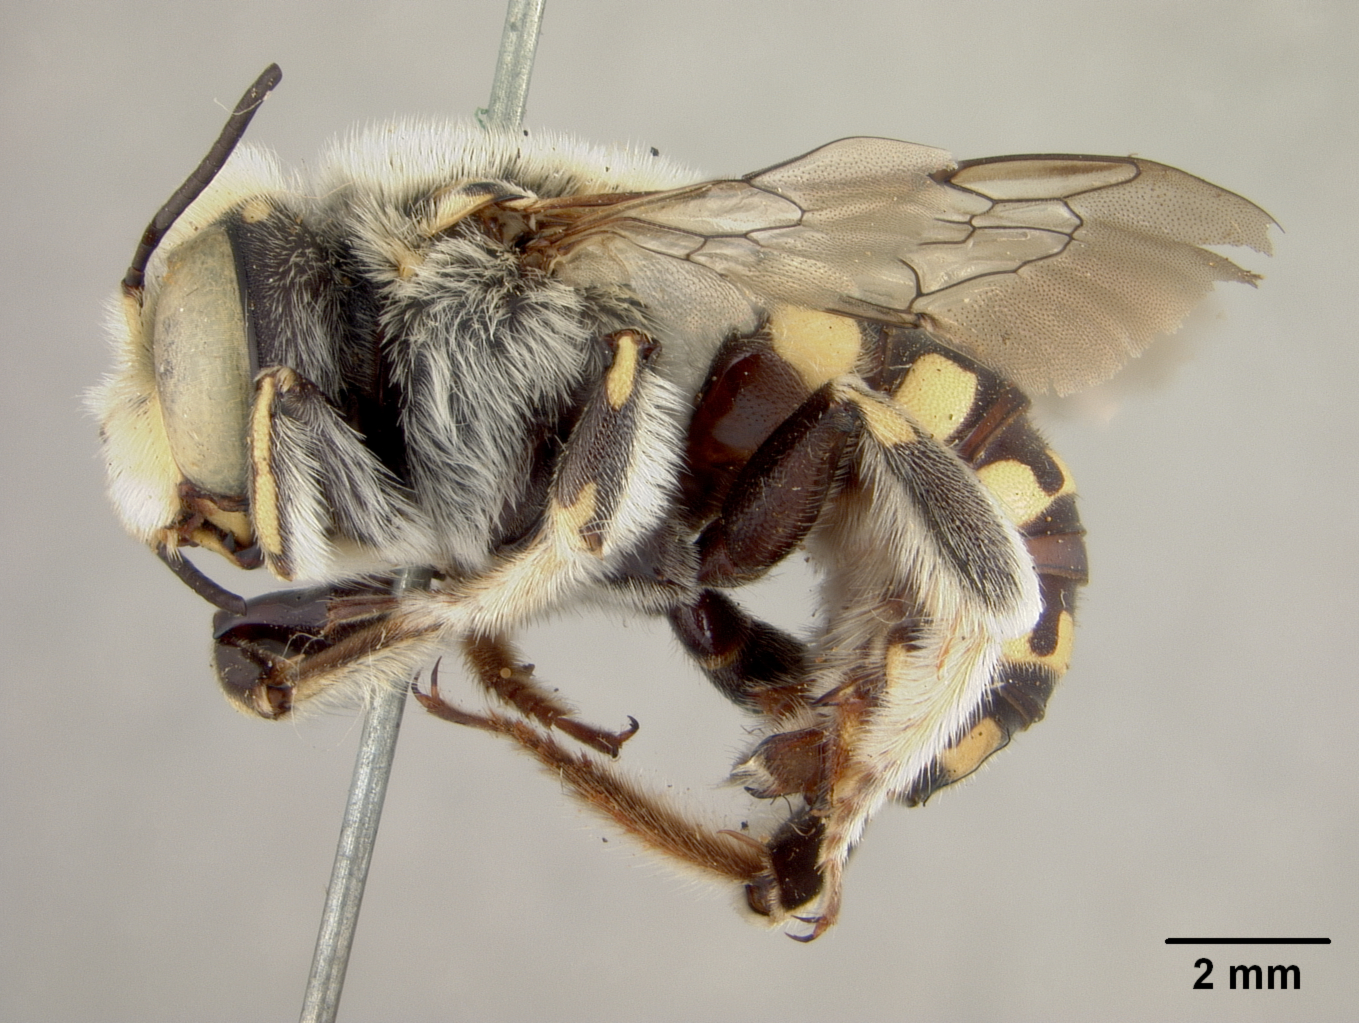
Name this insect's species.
Anthidium porterae
